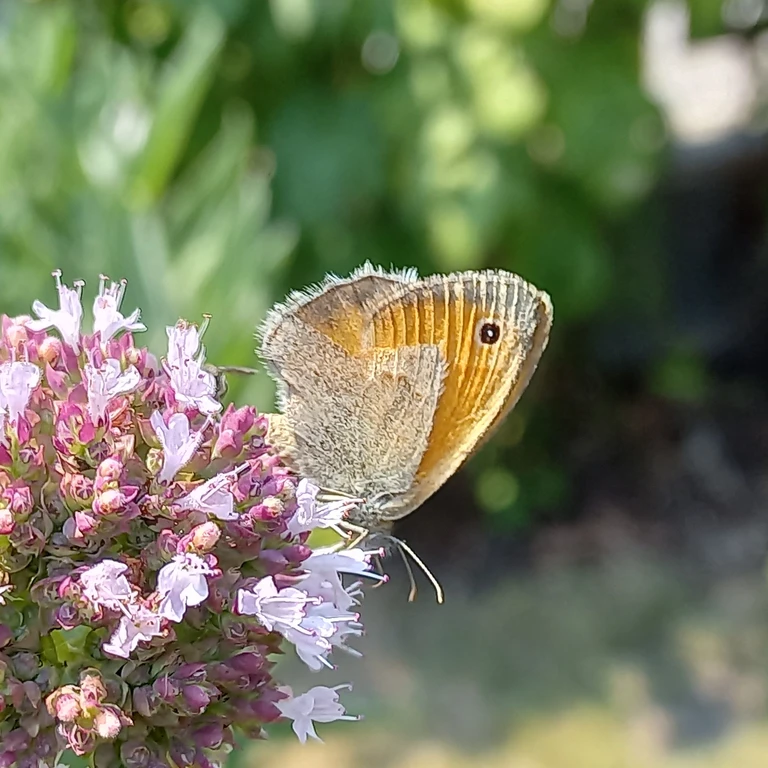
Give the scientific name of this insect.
Coenonympha pamphilus
